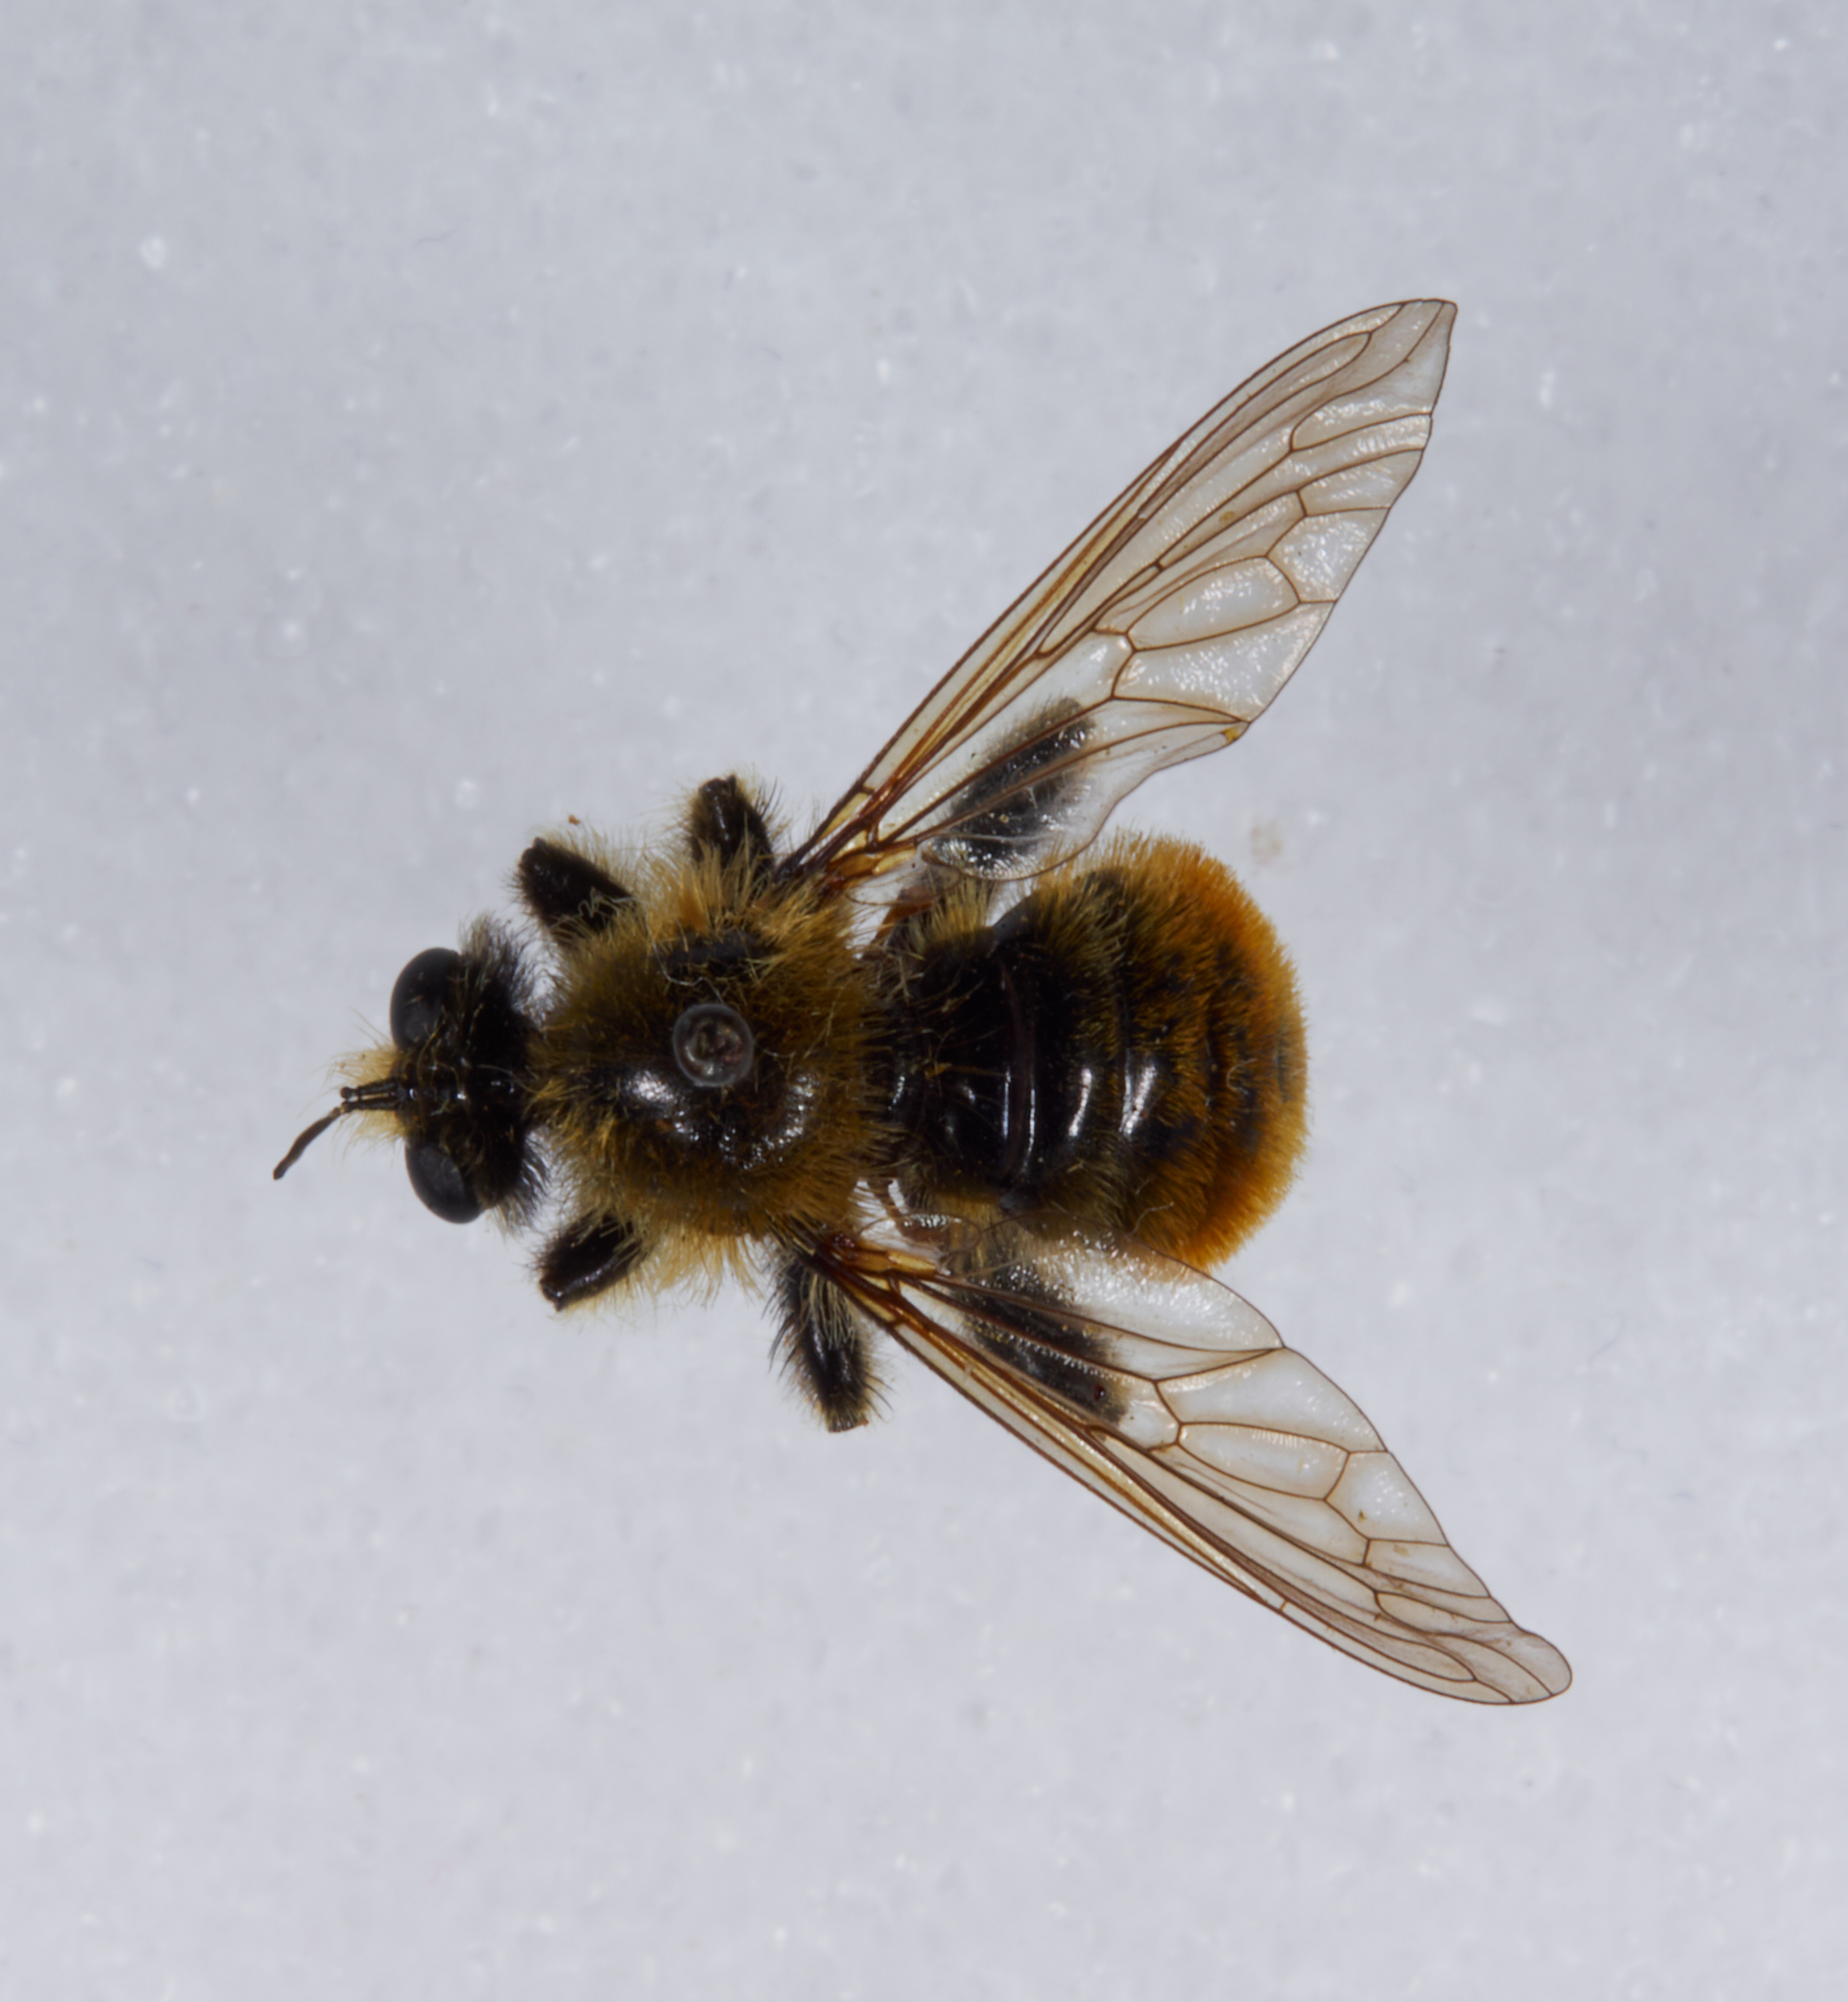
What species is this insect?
Laphria fernaldi
